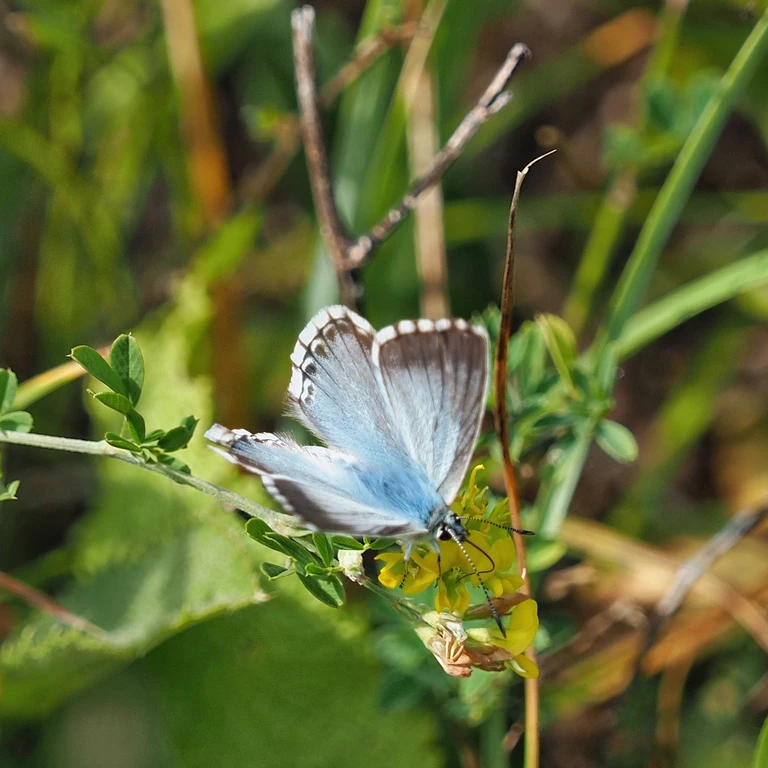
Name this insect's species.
Lysandra coridon
